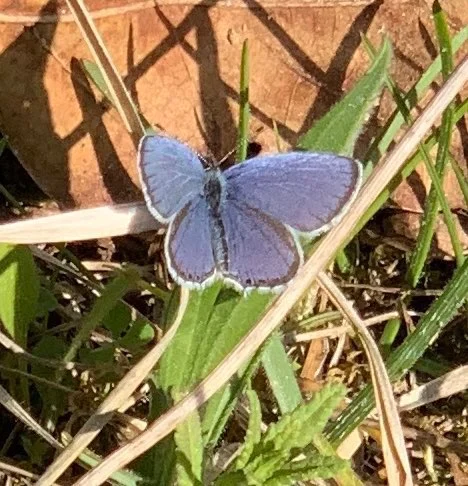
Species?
Cupido argiades (also Elkalyce argiades)
